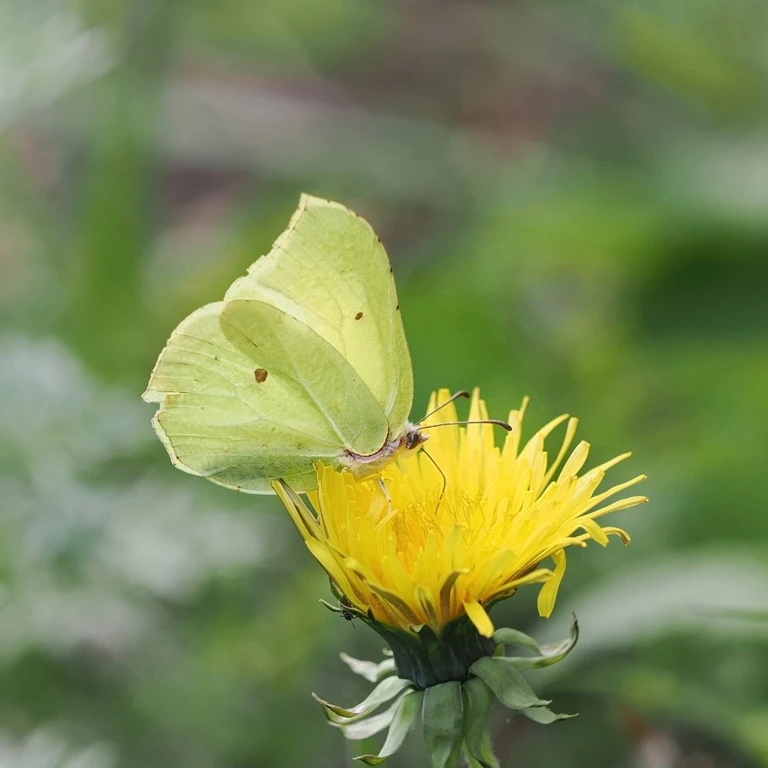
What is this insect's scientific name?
Gonepteryx rhamni
